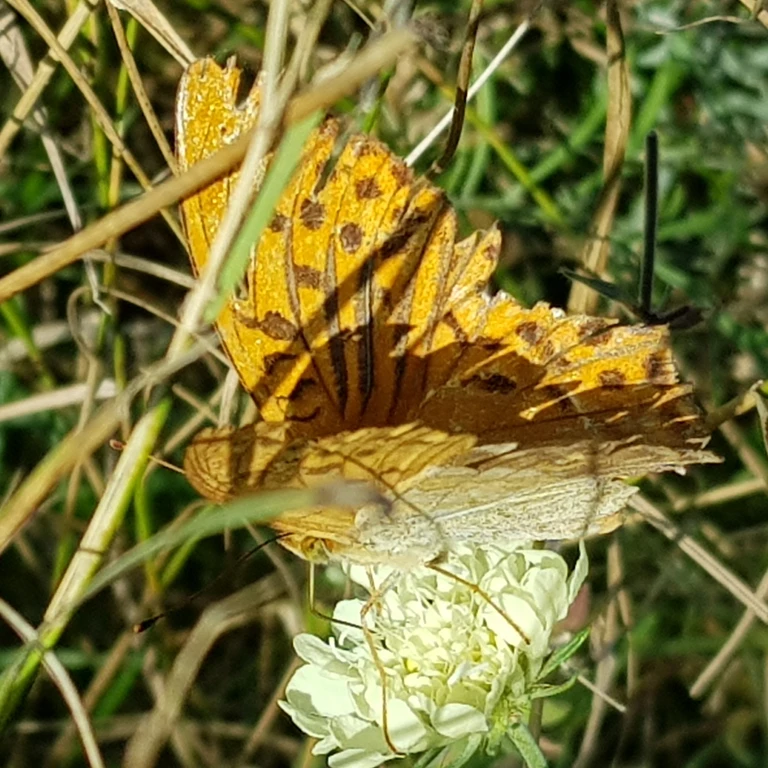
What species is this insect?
Argynnis paphia
